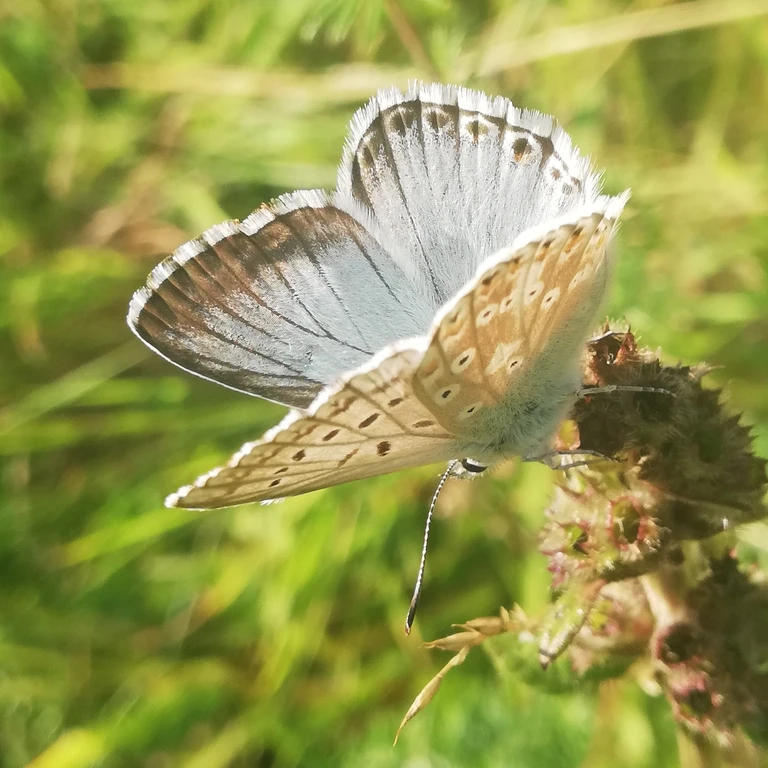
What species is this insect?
Lysandra coridon
